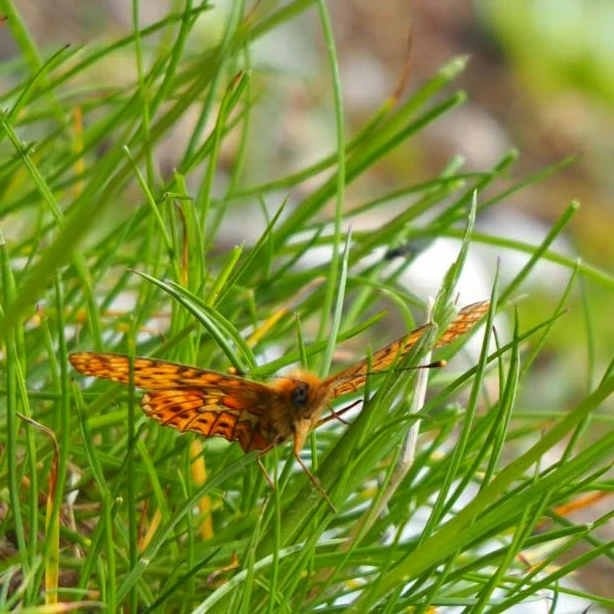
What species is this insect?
Boloria euphrosyne (also Clossiana euphrosyne)
